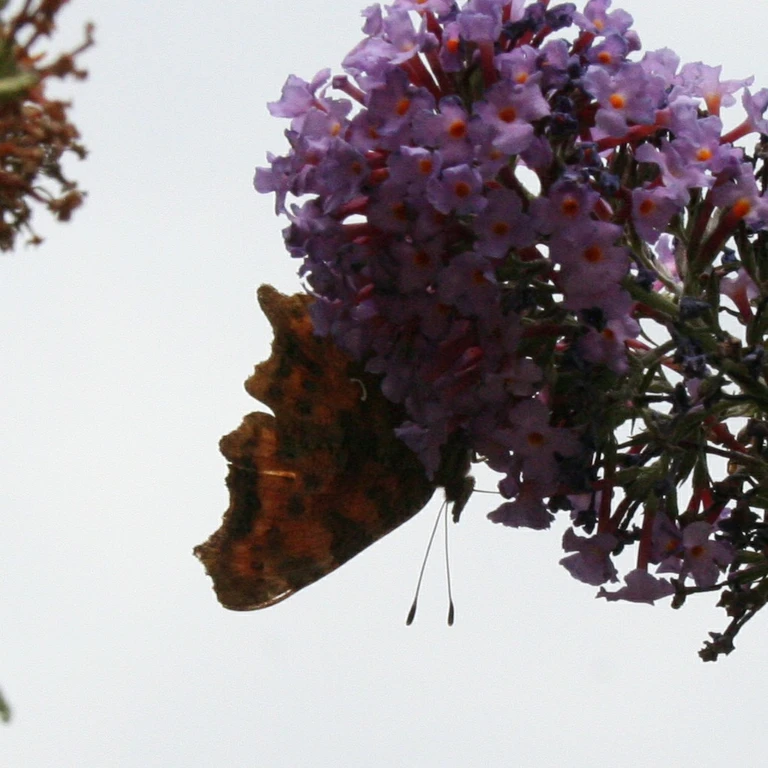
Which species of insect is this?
Polygonia c-album
